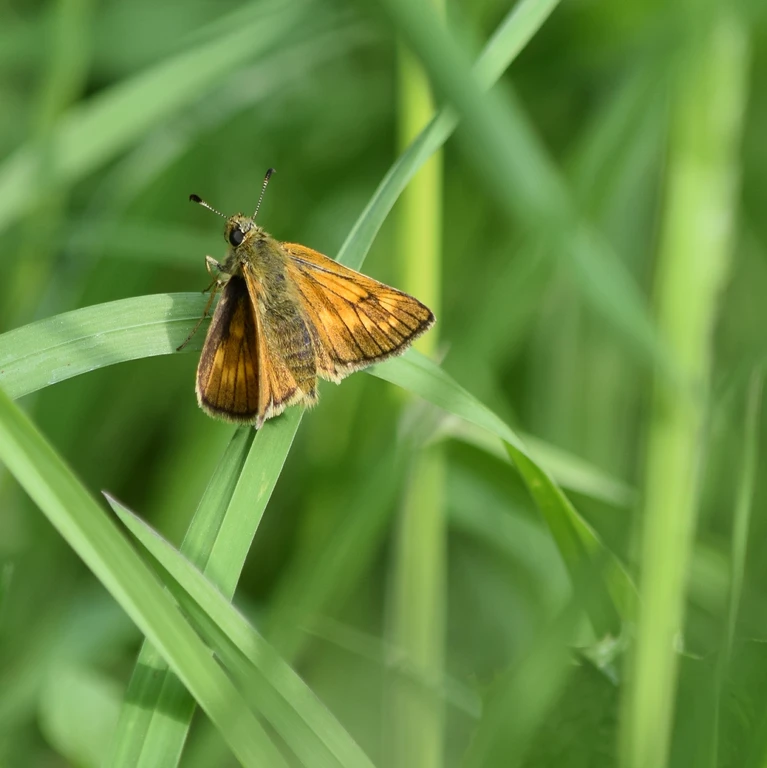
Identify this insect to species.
Ochlodes sylvanus (also Ochlodes venata)
